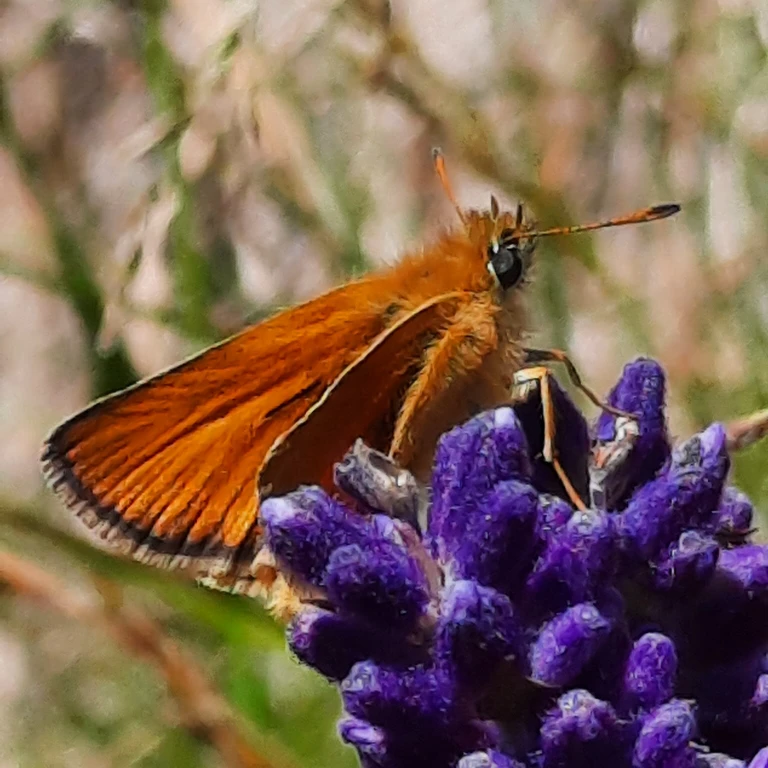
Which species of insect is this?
Thymelicus lineola
